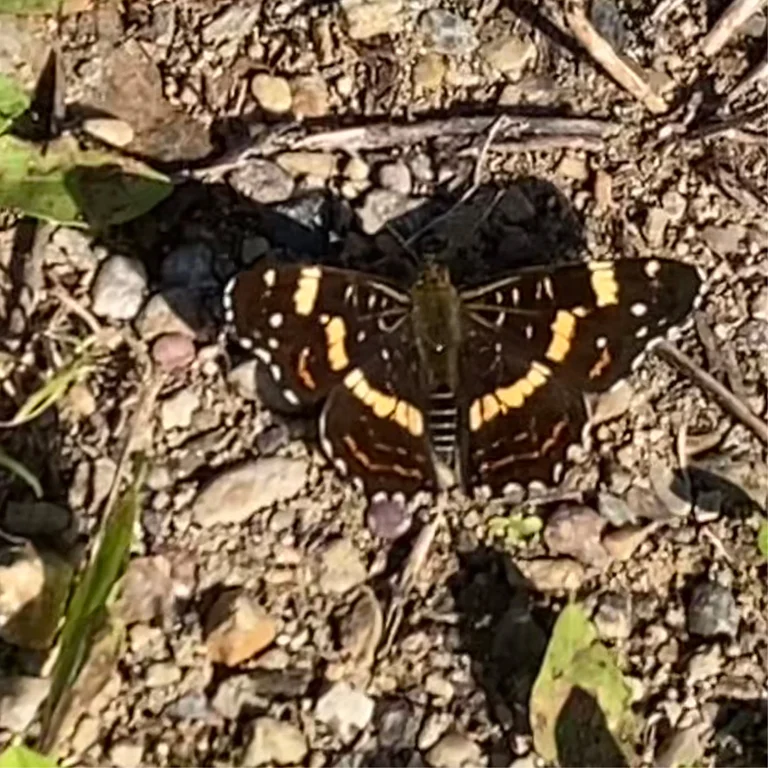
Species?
Araschnia levana
